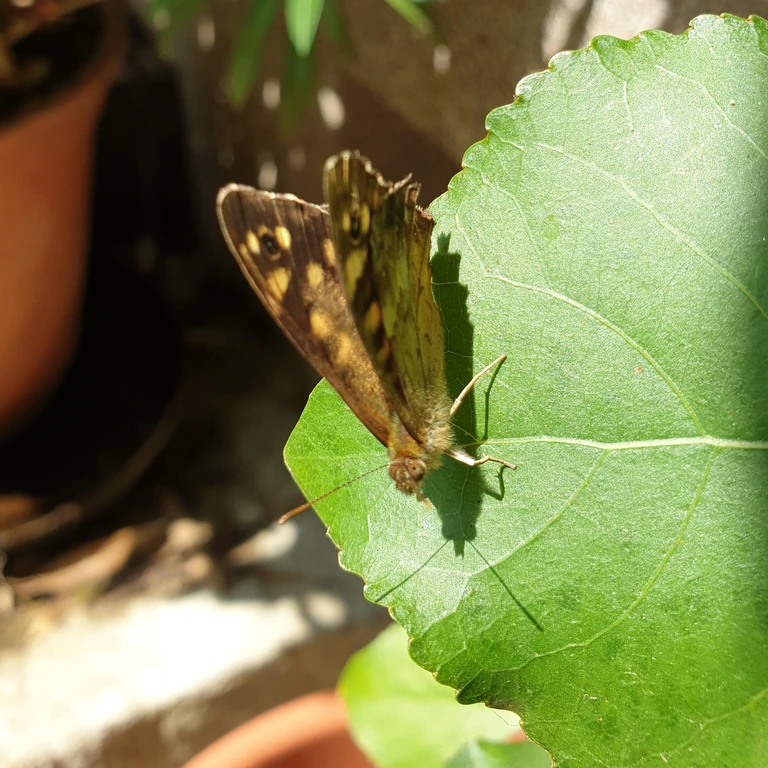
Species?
Pararge aegeria
